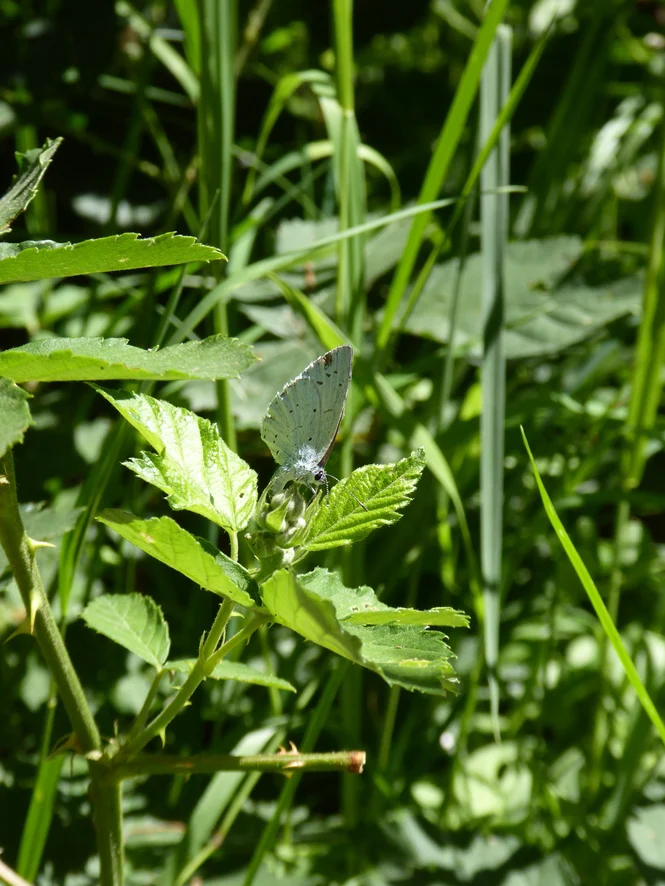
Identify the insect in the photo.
Celastrina argiolus
